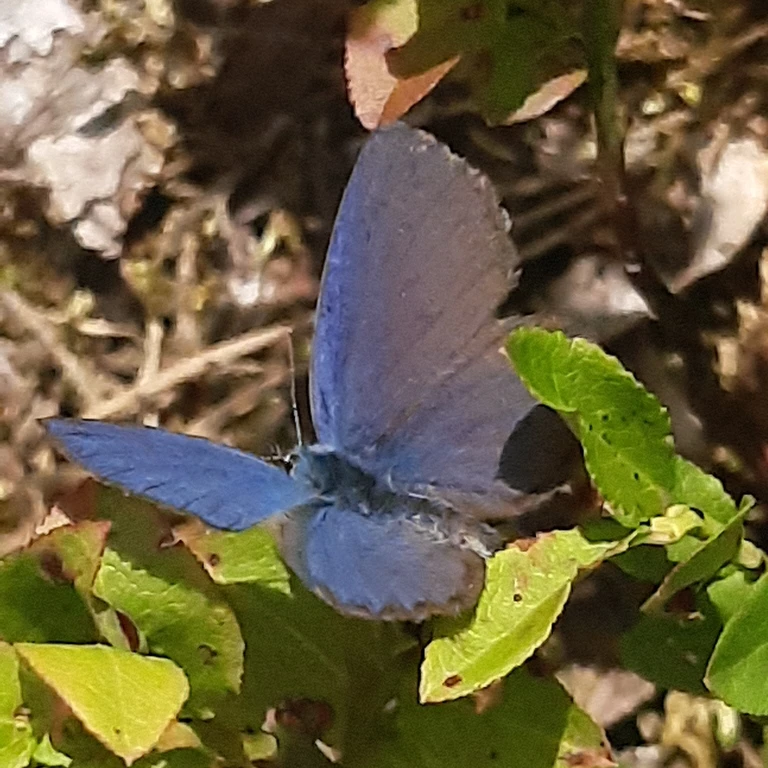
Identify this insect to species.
Agriades optilete (also Vacciniina optilete)
